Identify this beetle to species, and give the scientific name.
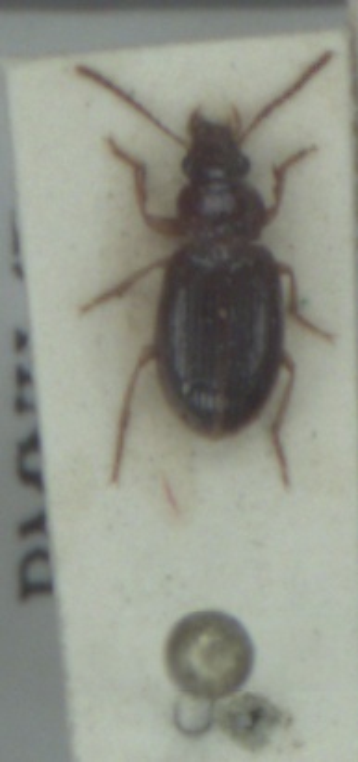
Bradycellus verbasci
